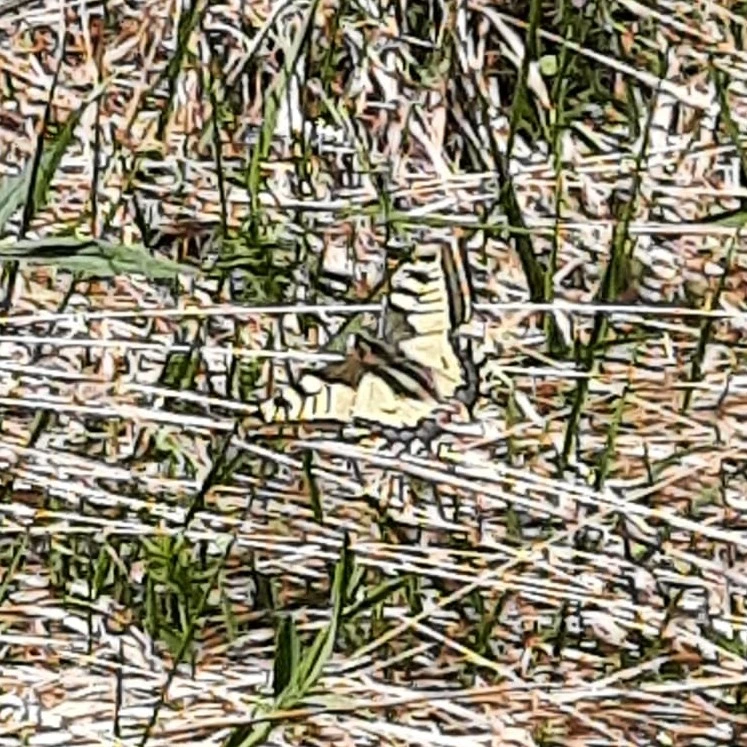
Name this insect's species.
Papilio machaon
